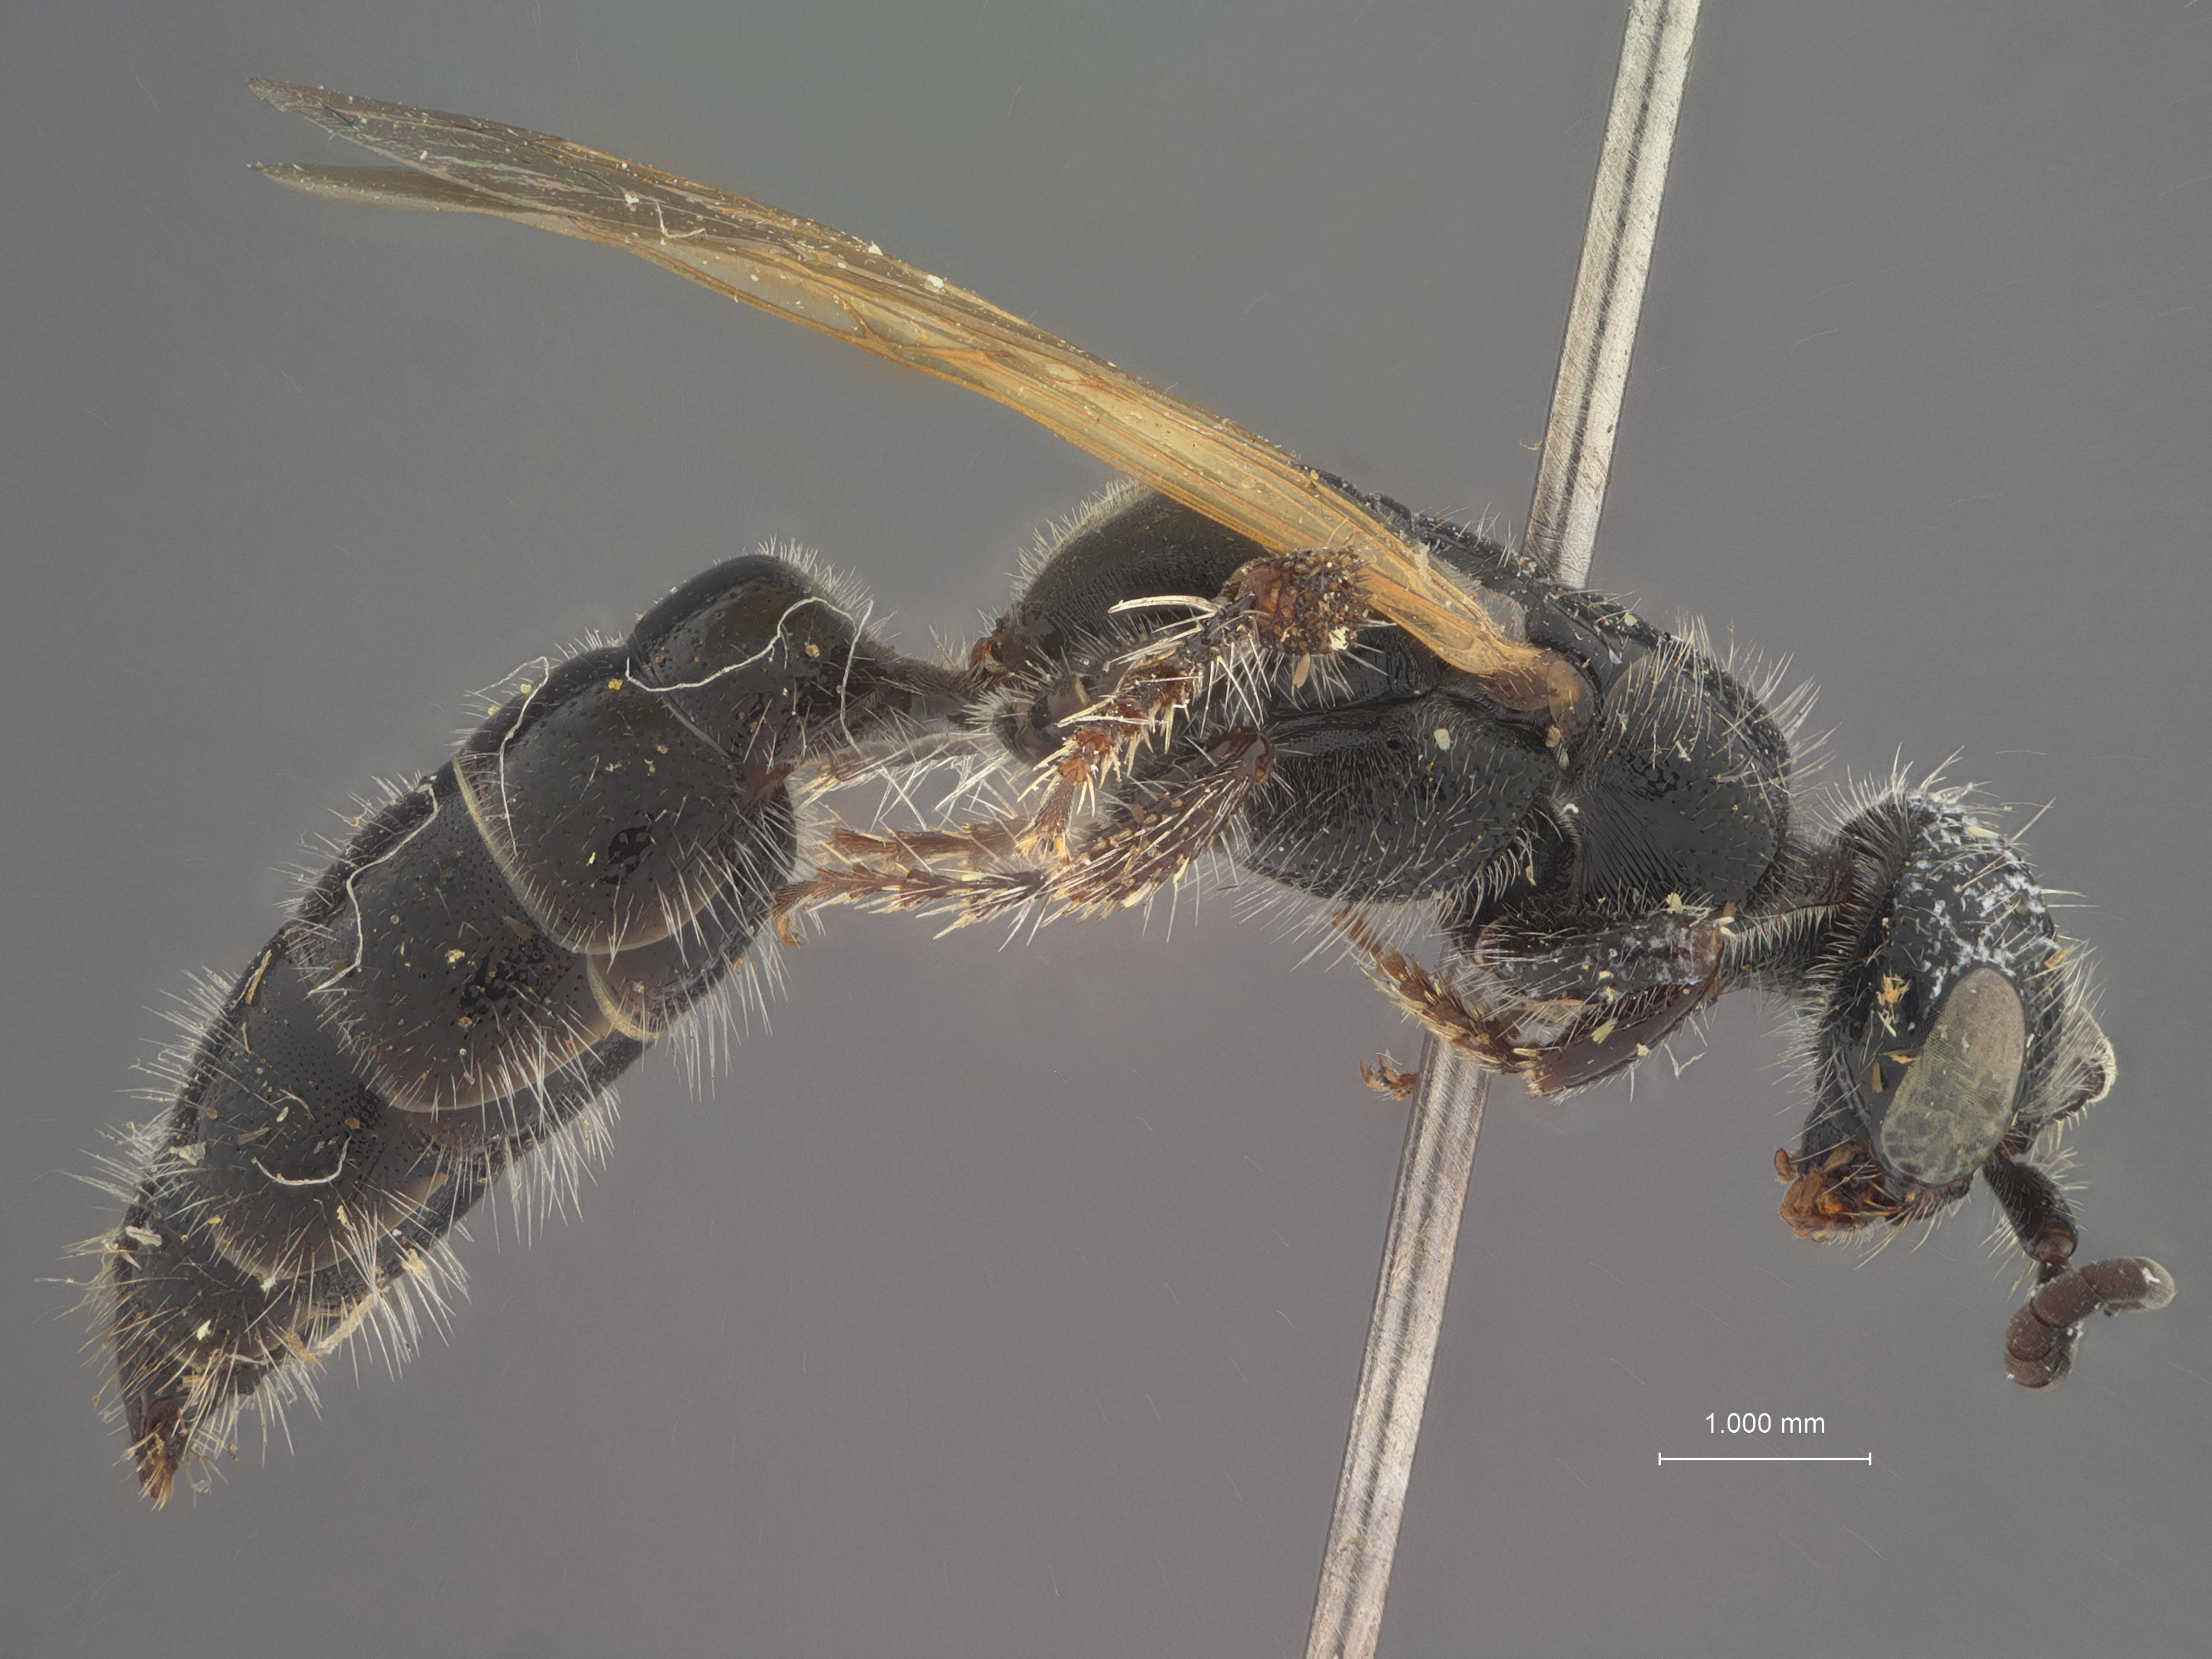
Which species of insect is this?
Mesa karunaratnei
